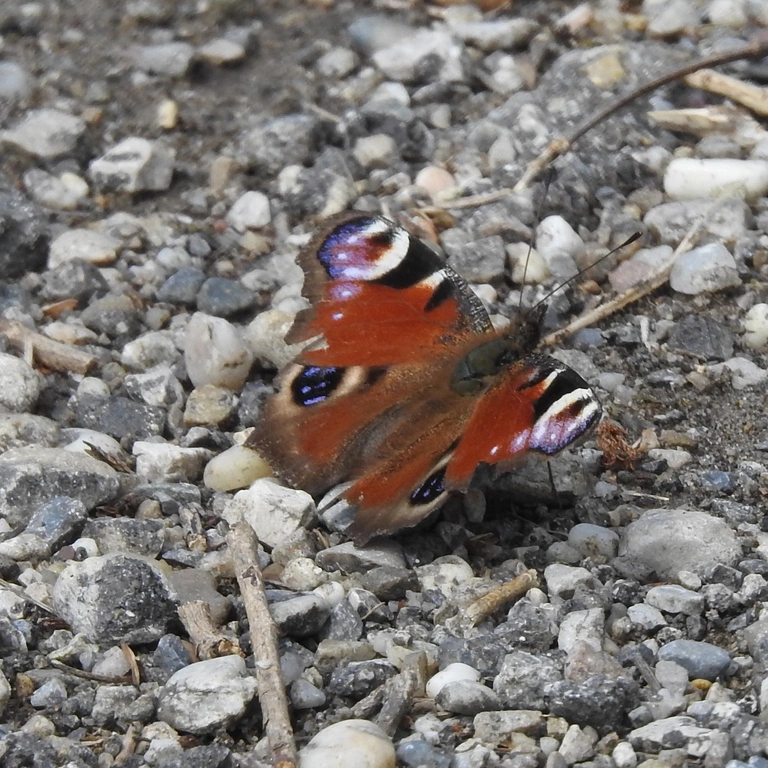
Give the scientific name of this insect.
Aglais io
